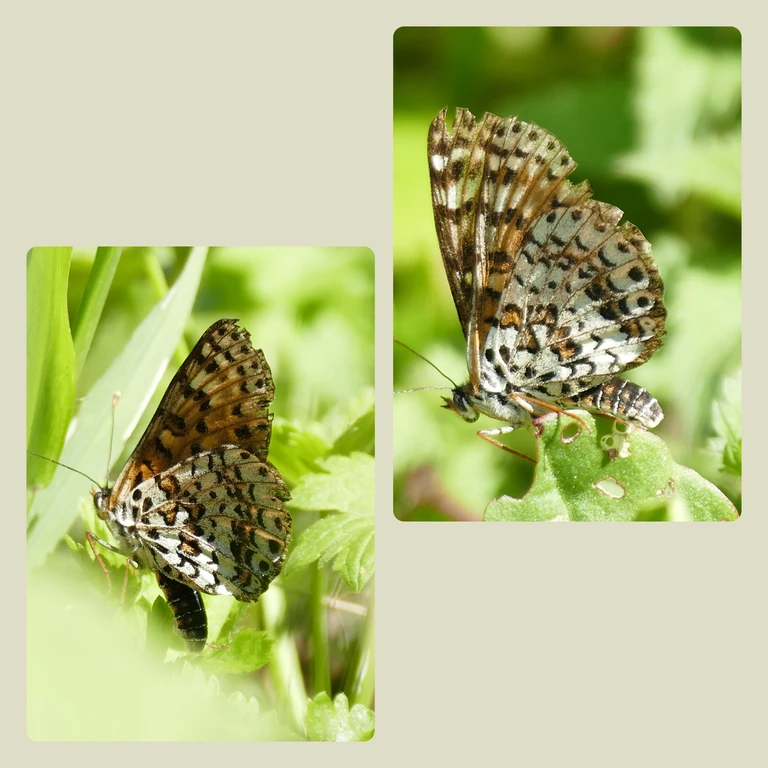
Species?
Melitaea didyma
